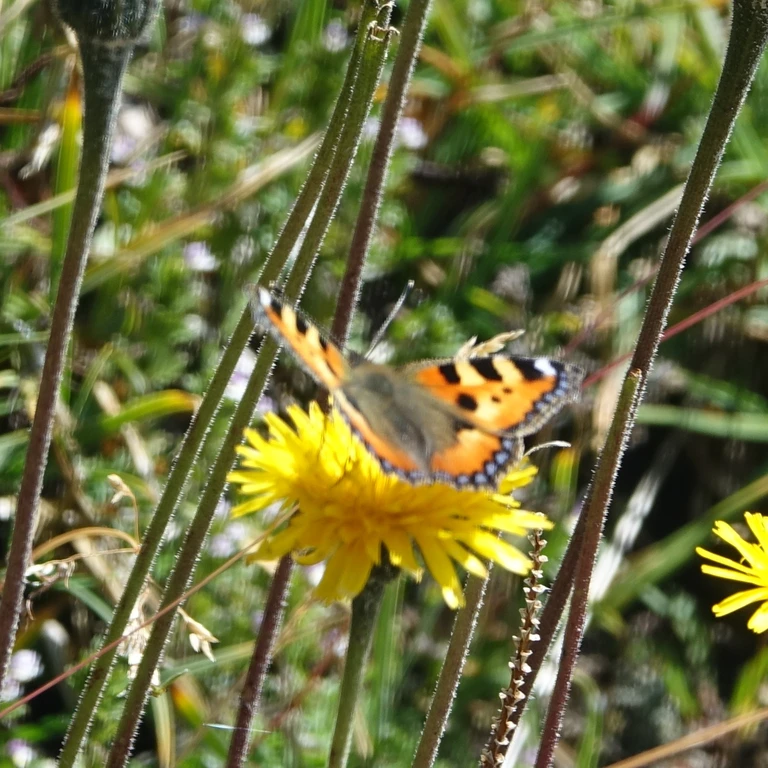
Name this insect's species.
Aglais urticae
